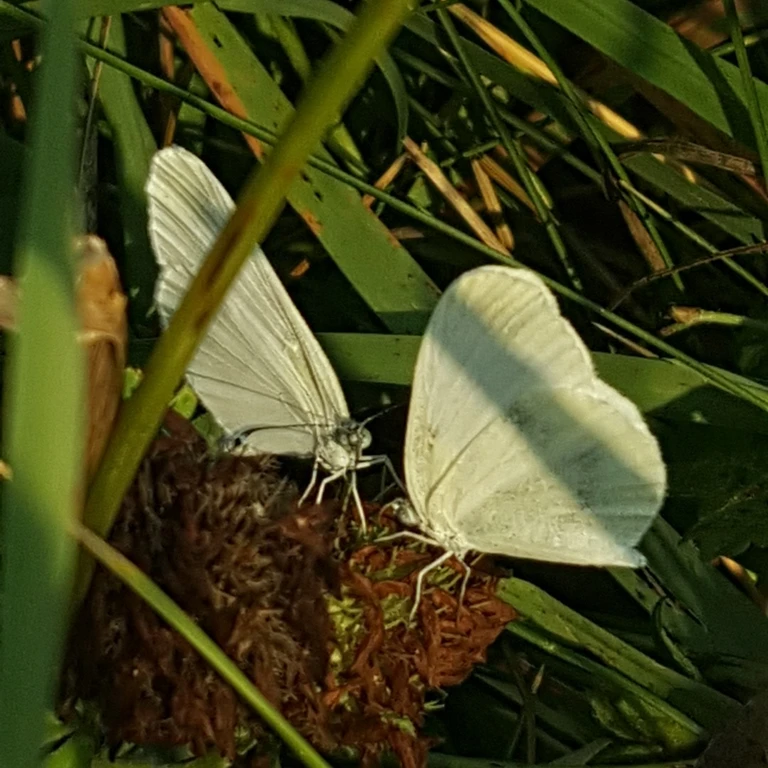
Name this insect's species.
Leptidea sinapis/juvernica
